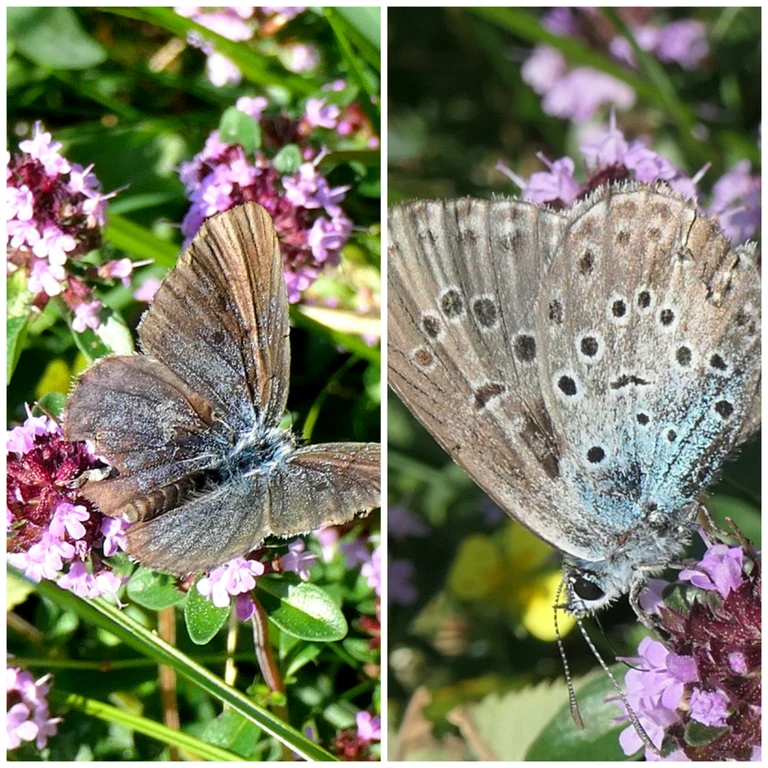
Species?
Phengaris arion (also Maculinea arion)
